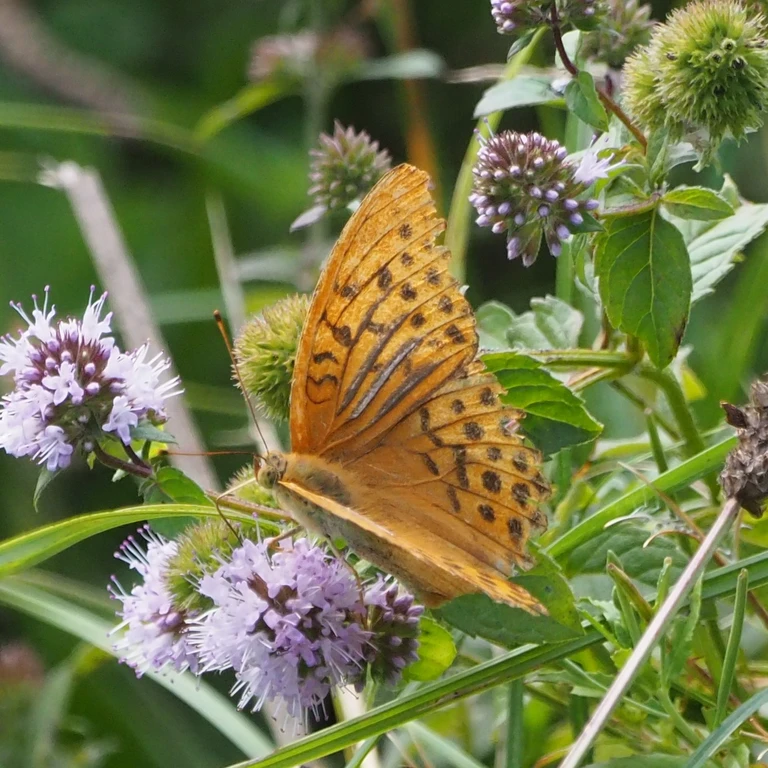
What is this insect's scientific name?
Argynnis paphia
